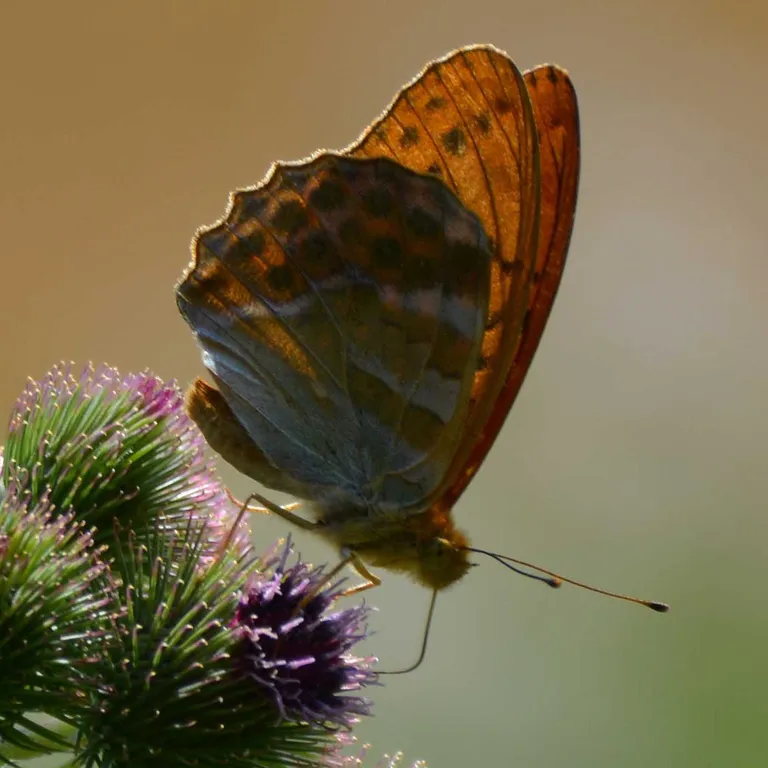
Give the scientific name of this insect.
Argynnis paphia
